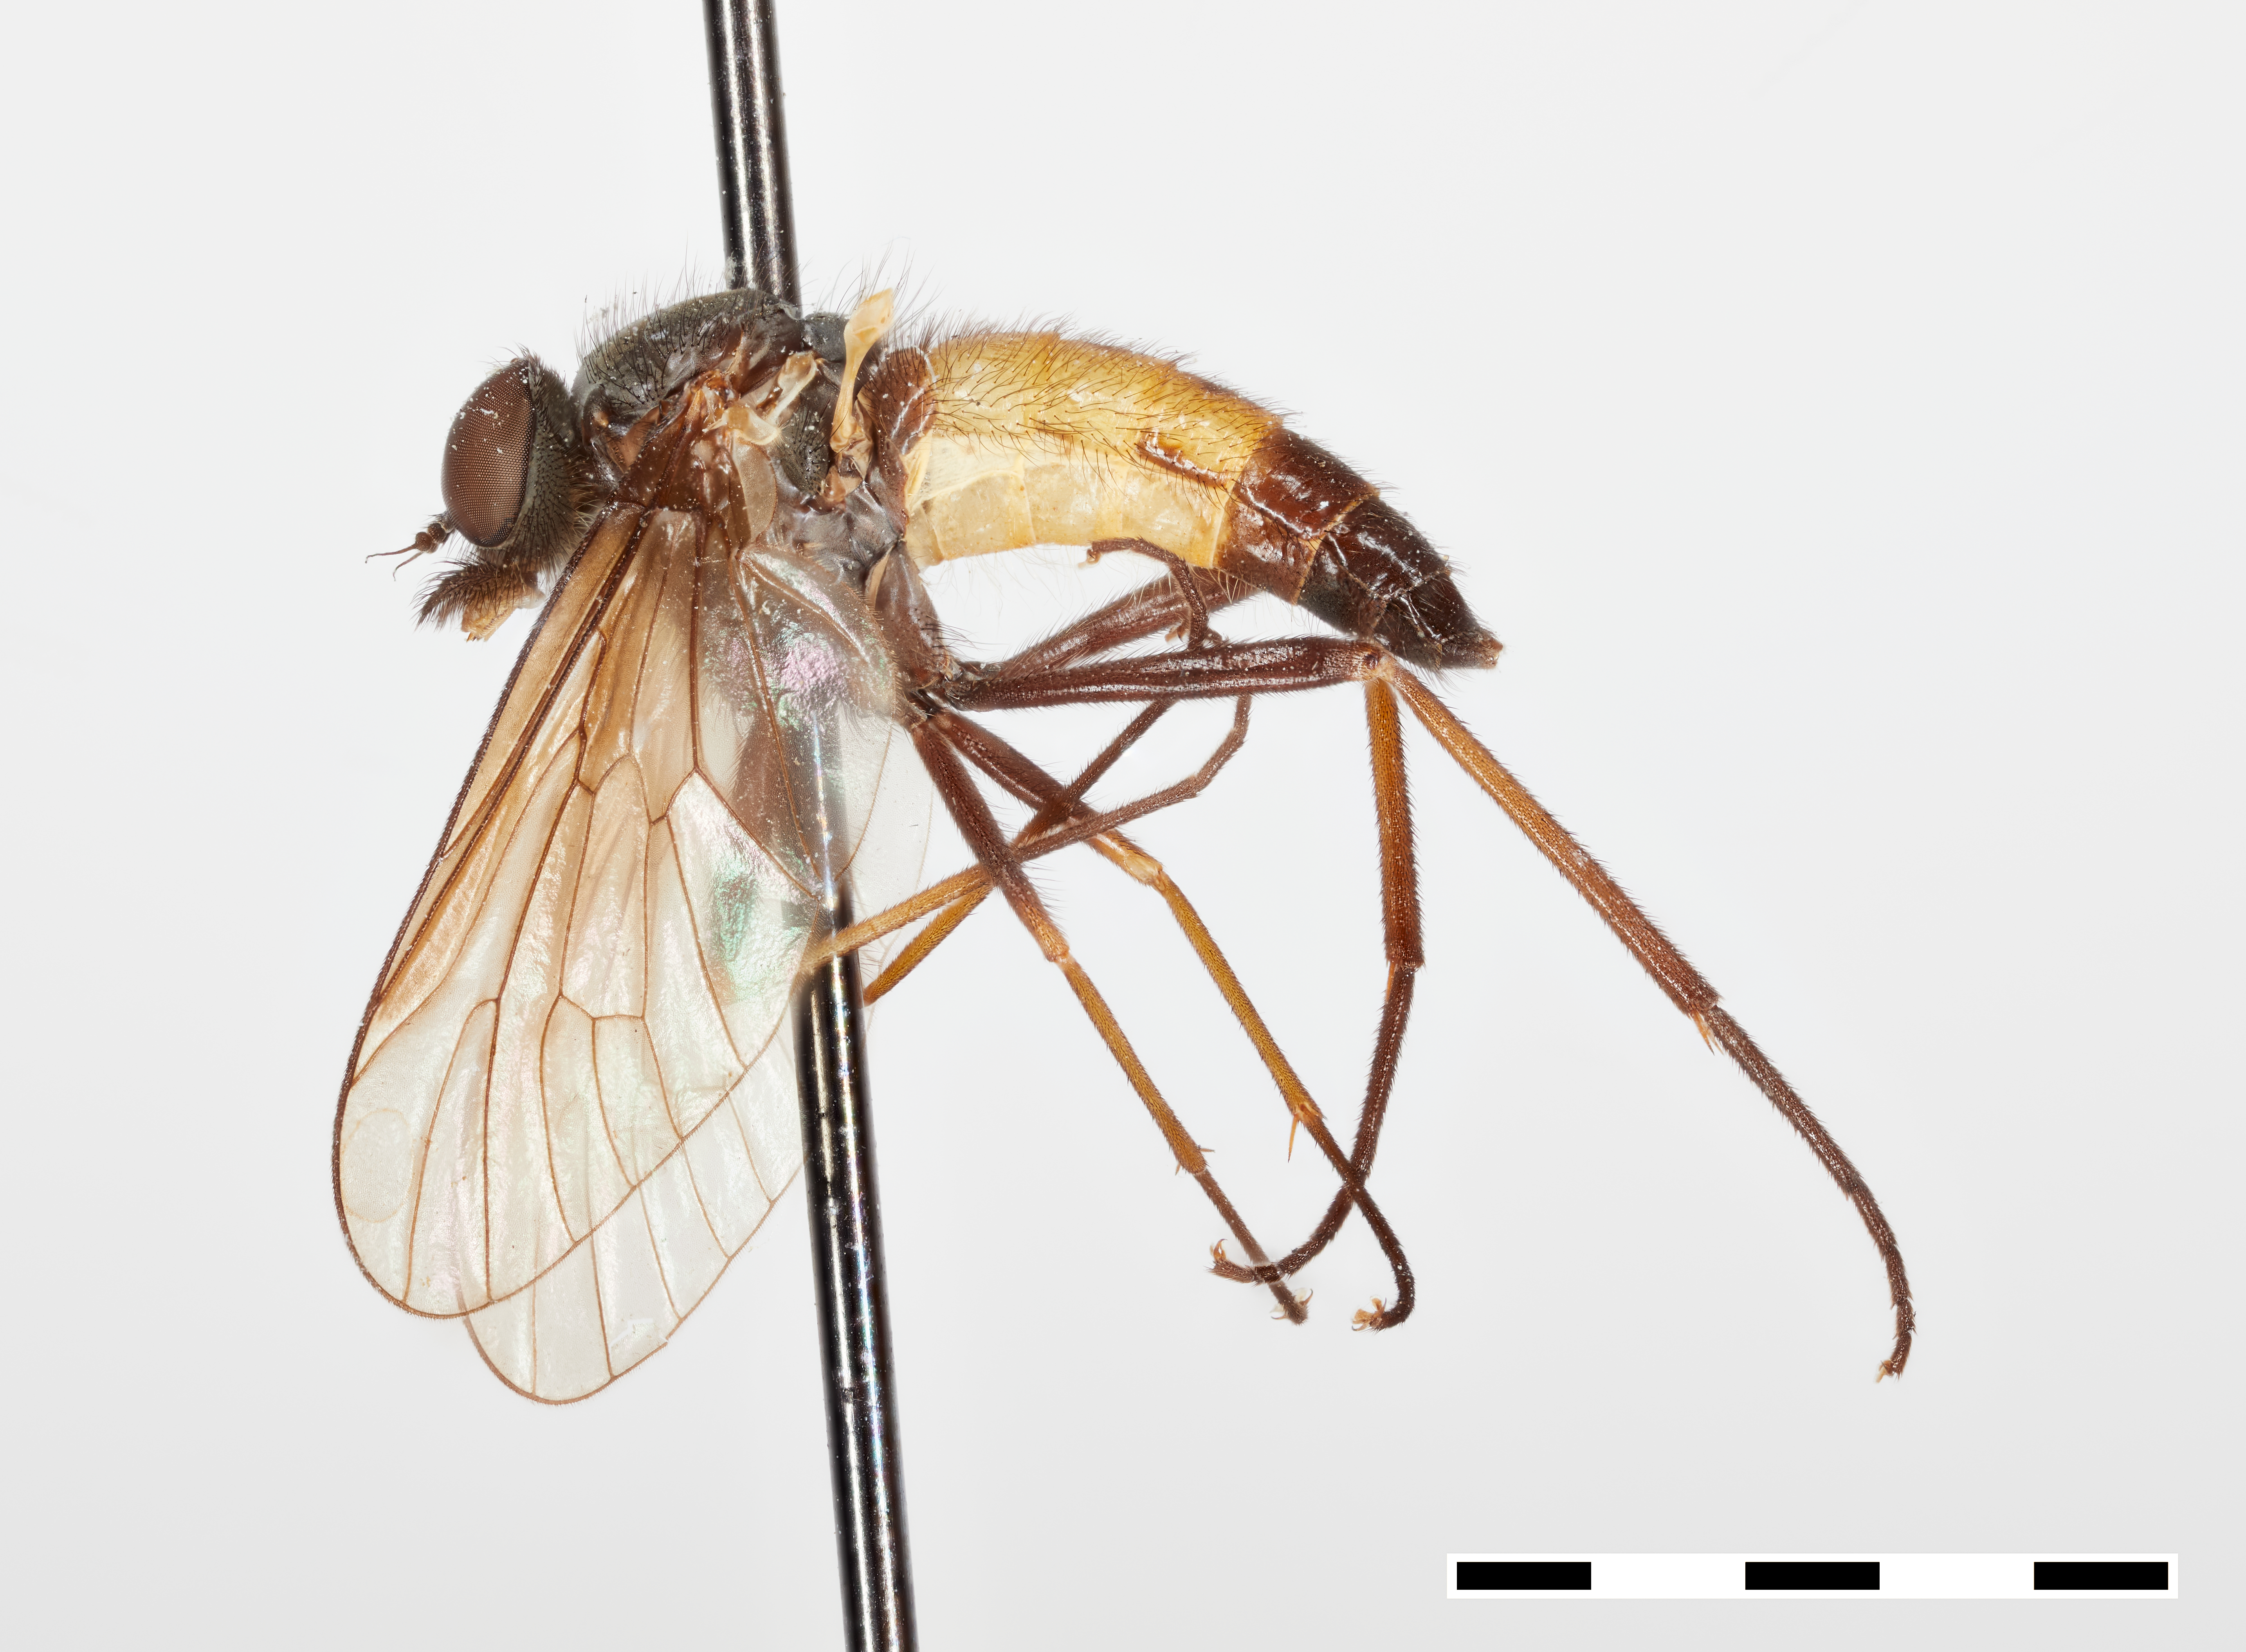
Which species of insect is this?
Rhagio expansus
